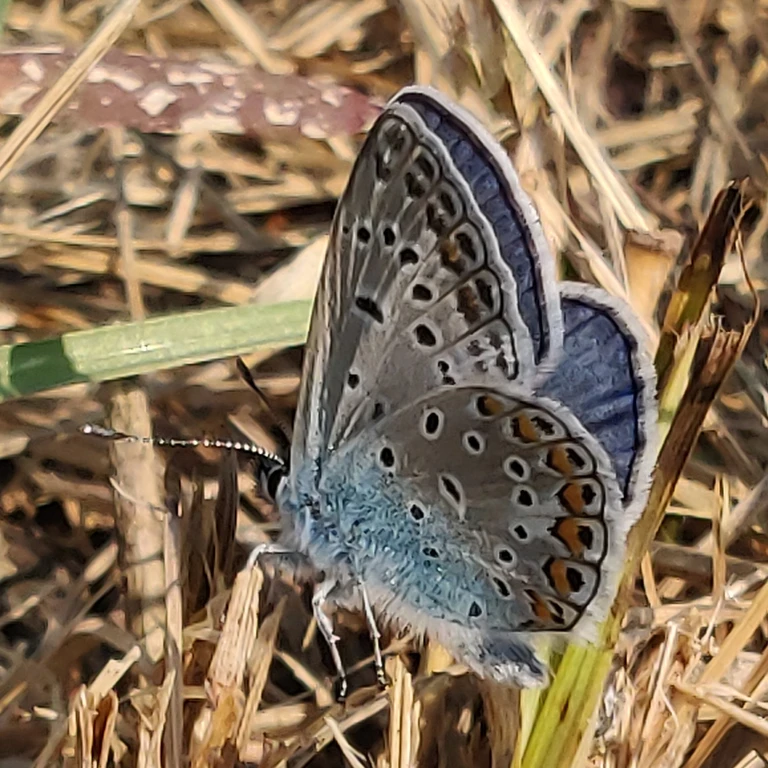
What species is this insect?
Polyommatus icarus
